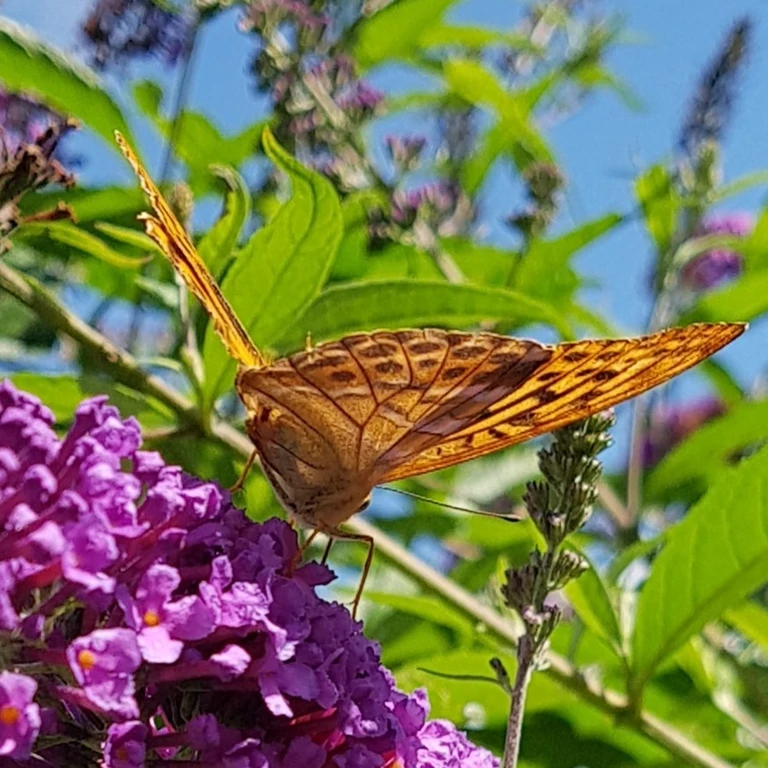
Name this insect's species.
Argynnis paphia
